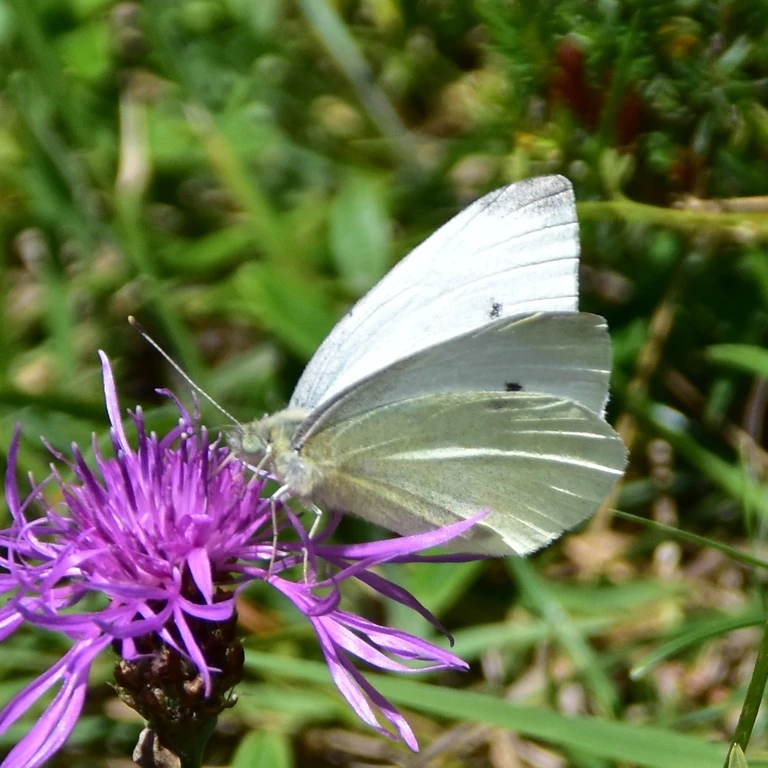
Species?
Pieris rapae
